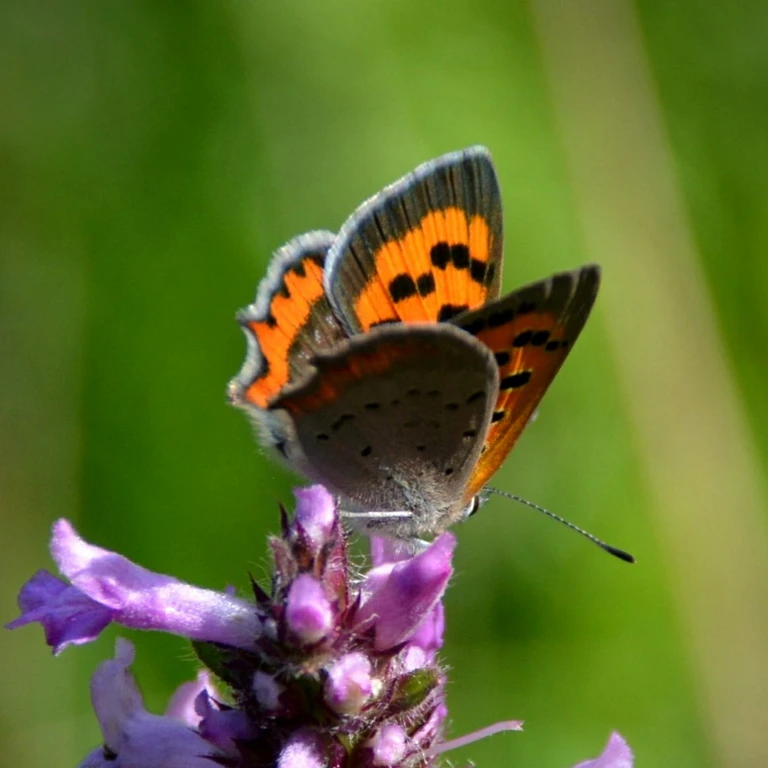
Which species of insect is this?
Lycaena phlaeas
